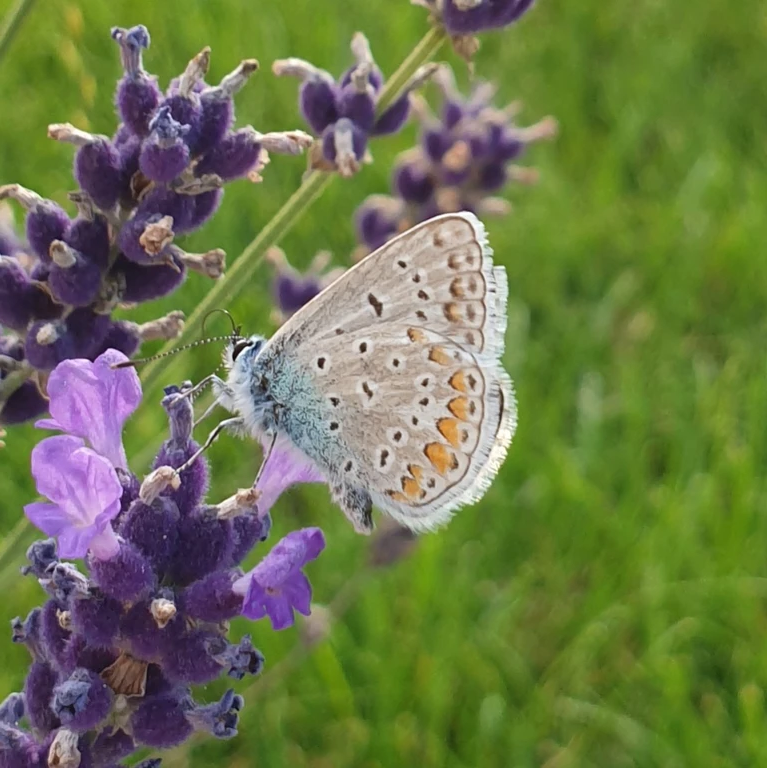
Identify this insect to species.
Polyommatus icarus
